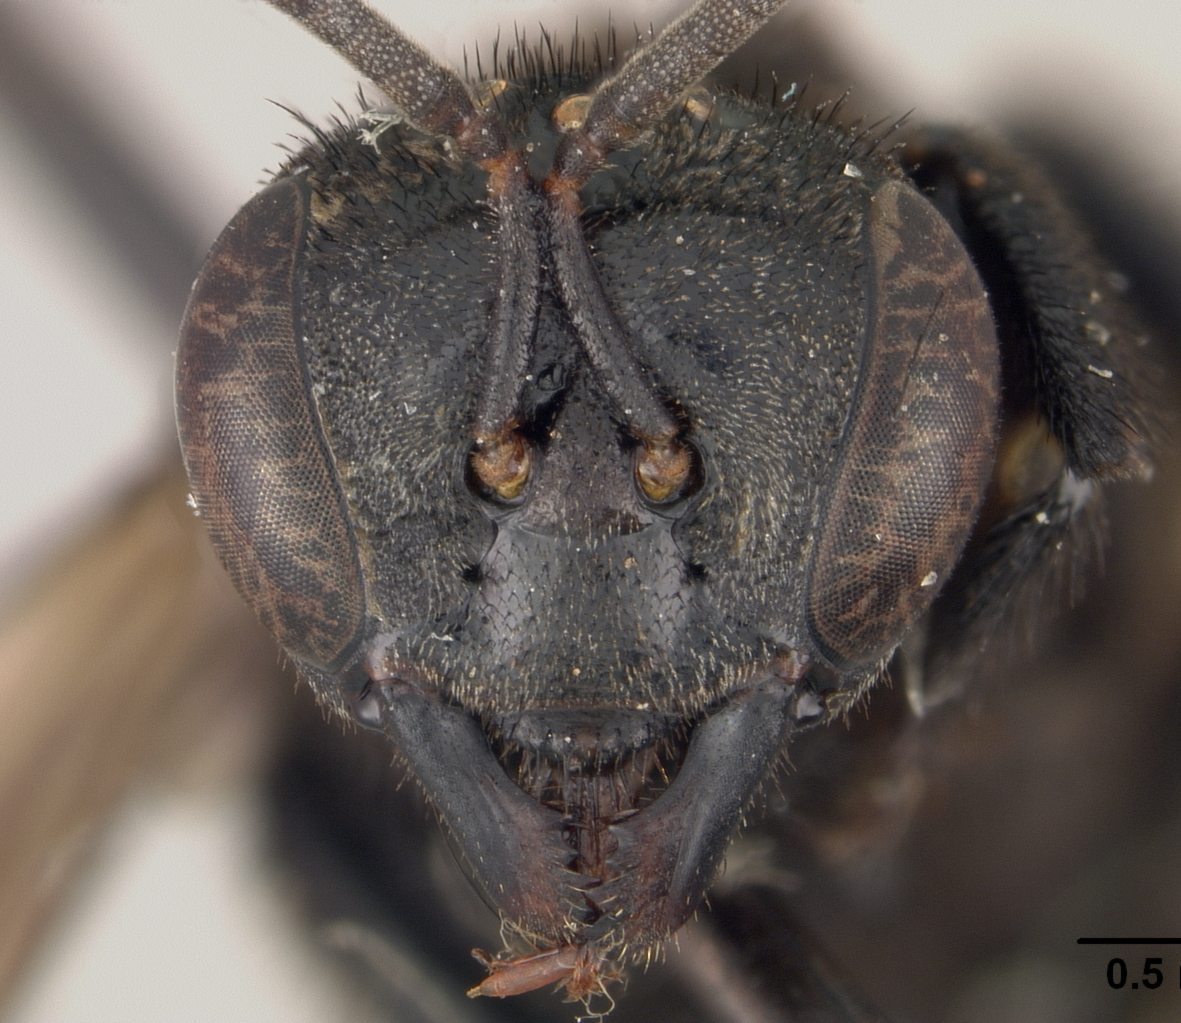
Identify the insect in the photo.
Trigona baumgartneri
